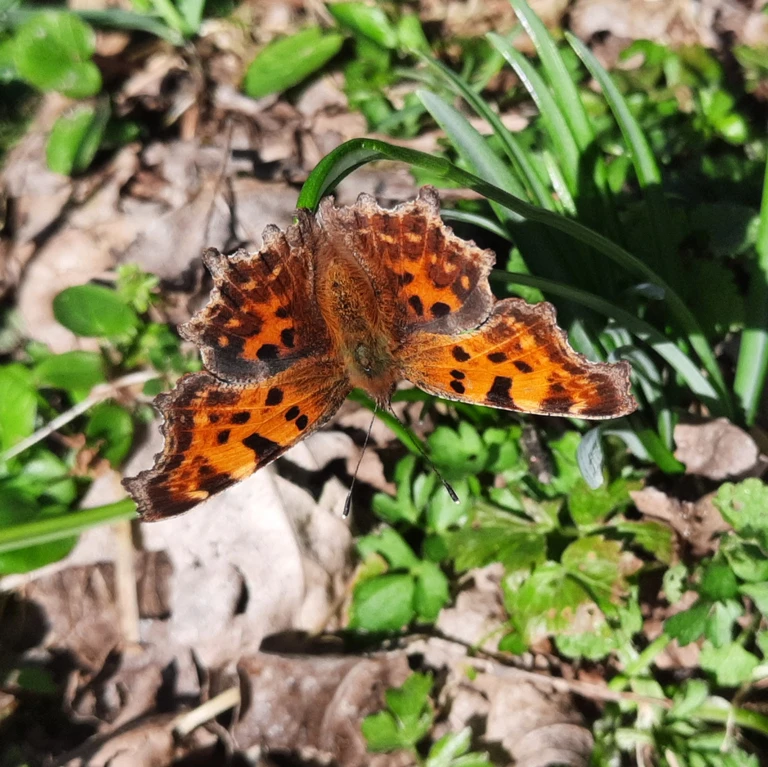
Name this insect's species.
Polygonia c-album
